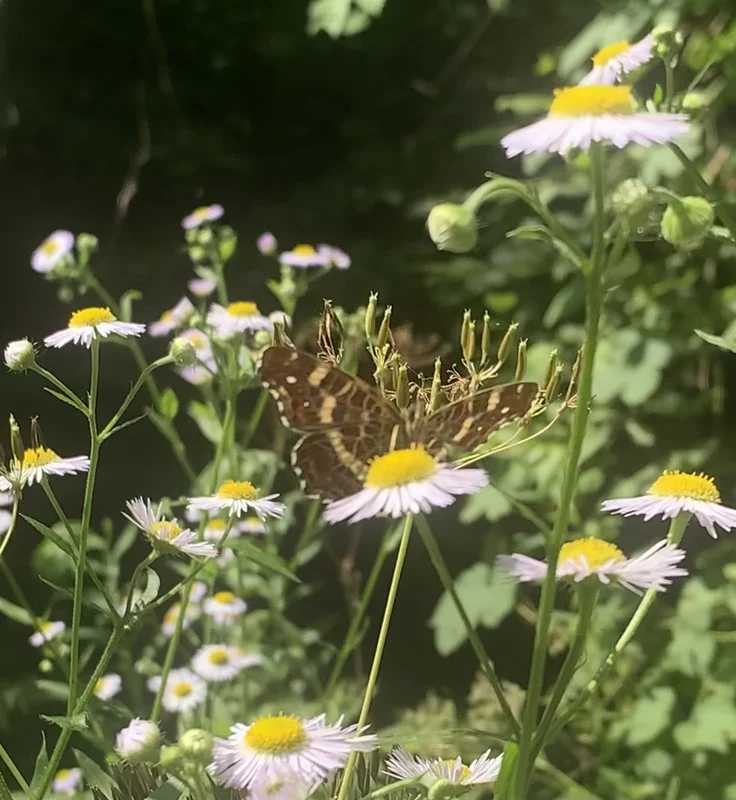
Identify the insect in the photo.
Araschnia levana
